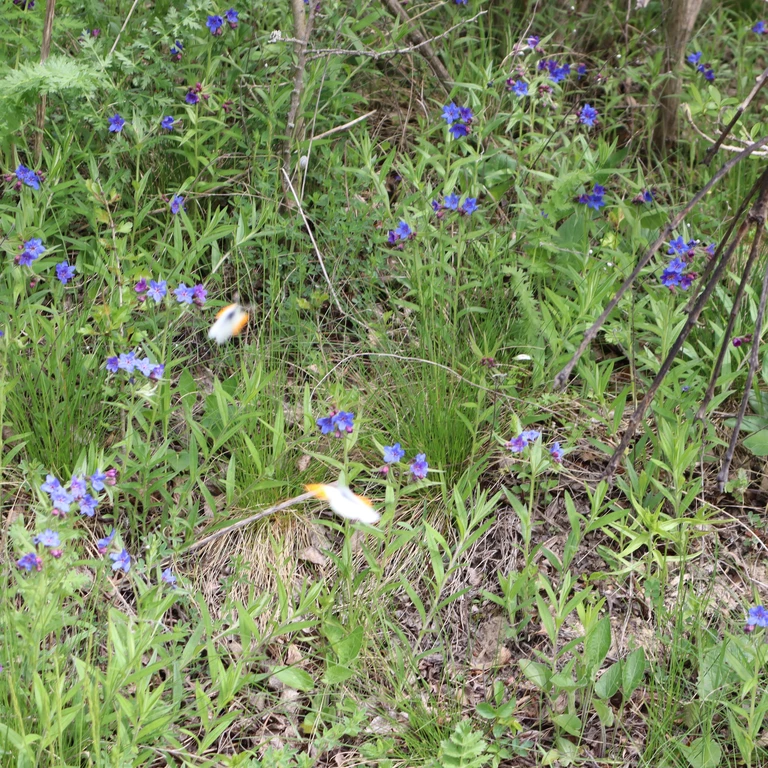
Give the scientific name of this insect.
Anthocharis cardamines
